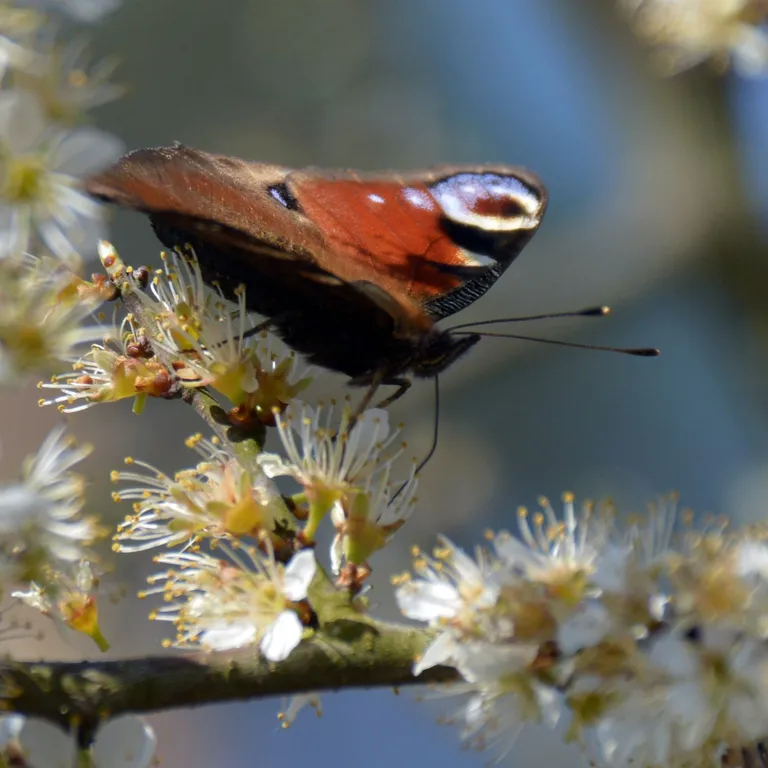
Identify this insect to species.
Aglais io
